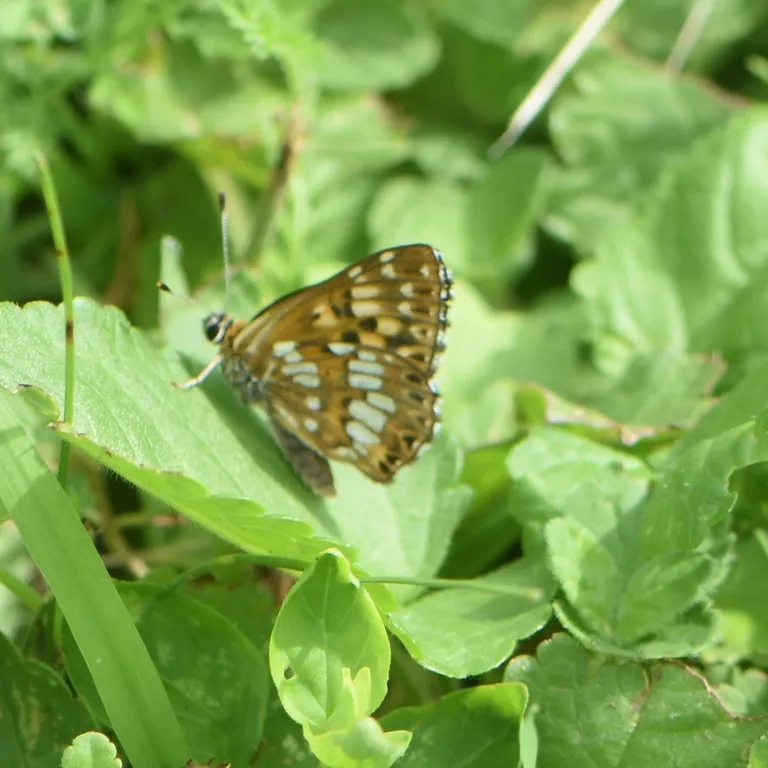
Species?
Hamearis lucina
